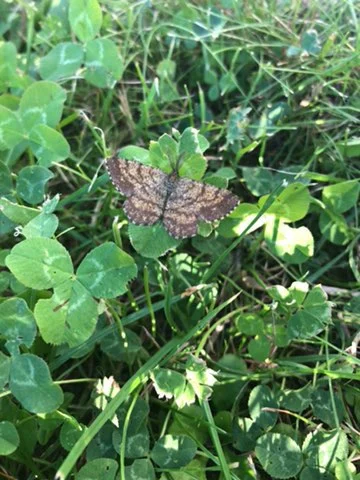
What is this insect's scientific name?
Ematurga atomaria
